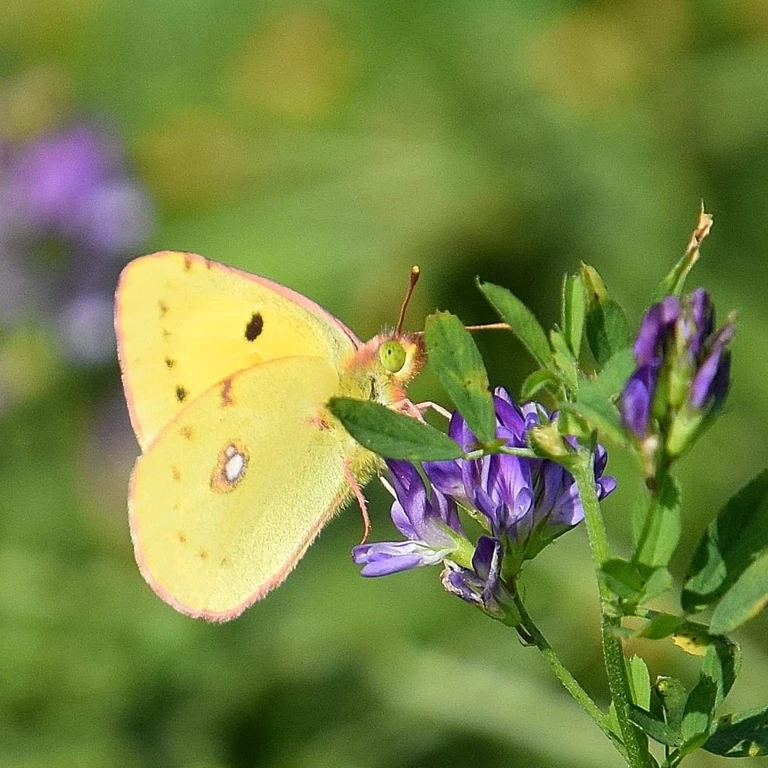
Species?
Colias croceus
